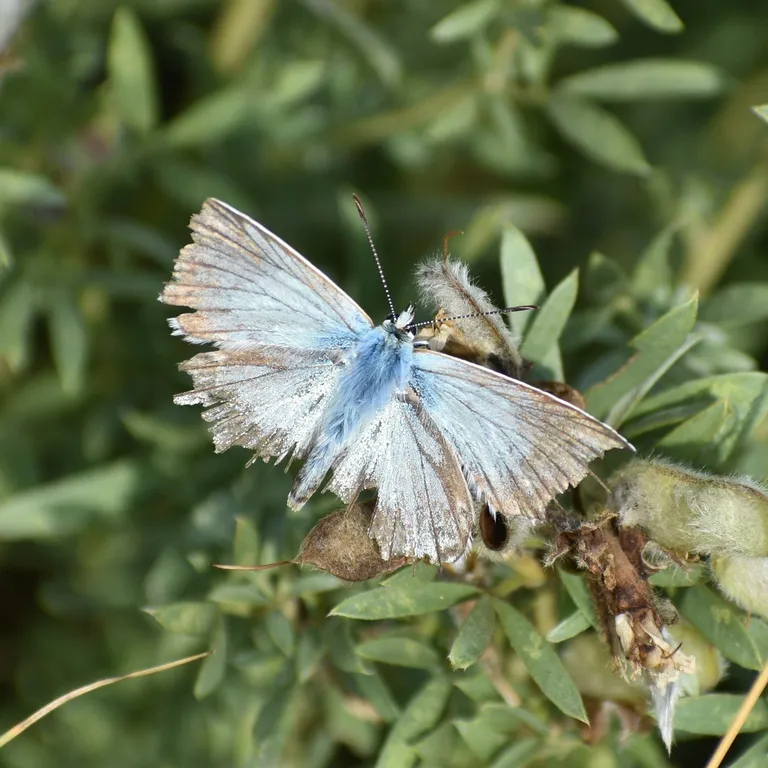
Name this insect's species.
Lysandra coridon
